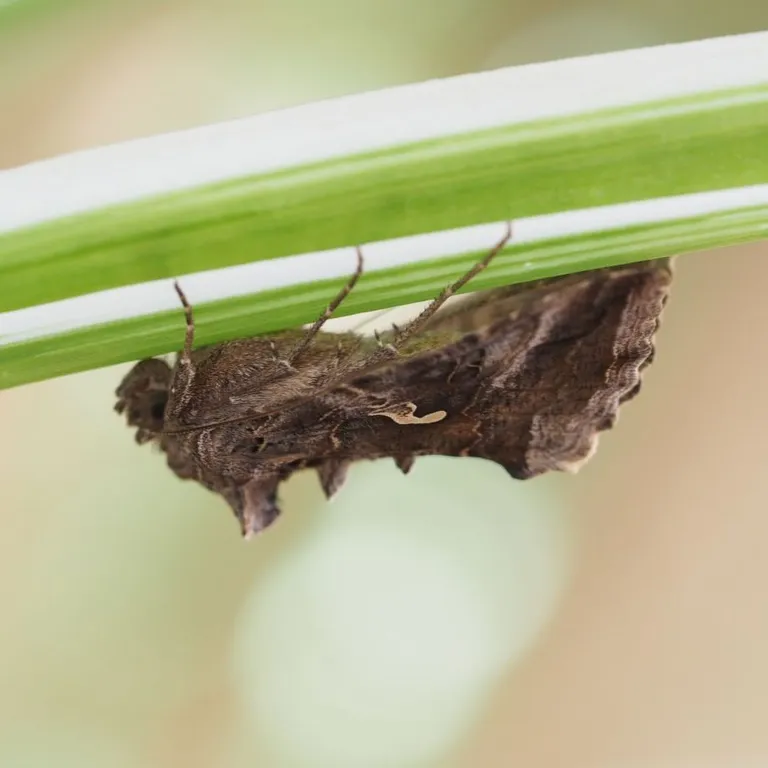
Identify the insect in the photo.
Autographa gamma
